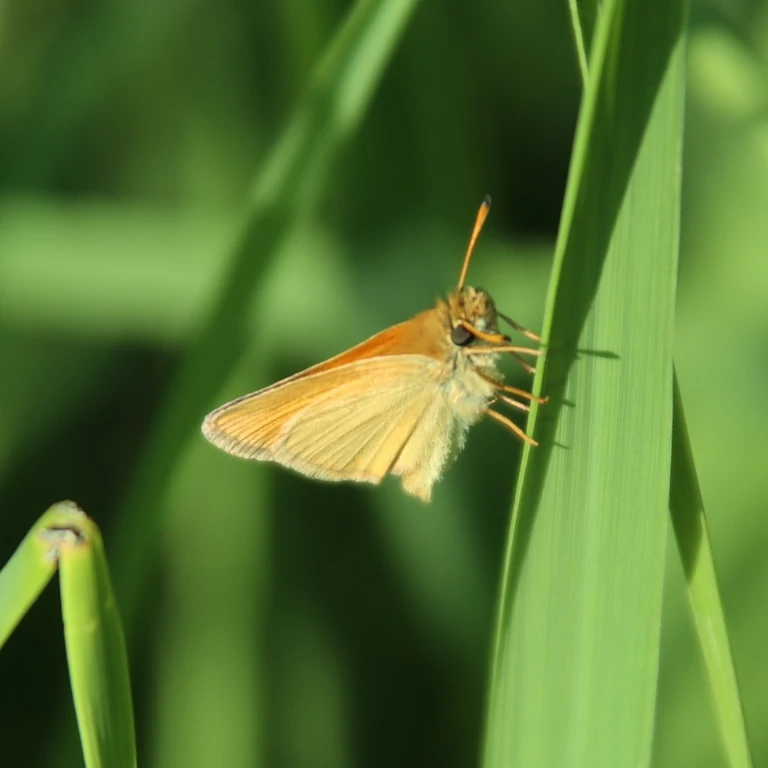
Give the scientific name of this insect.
Thymelicus lineola
